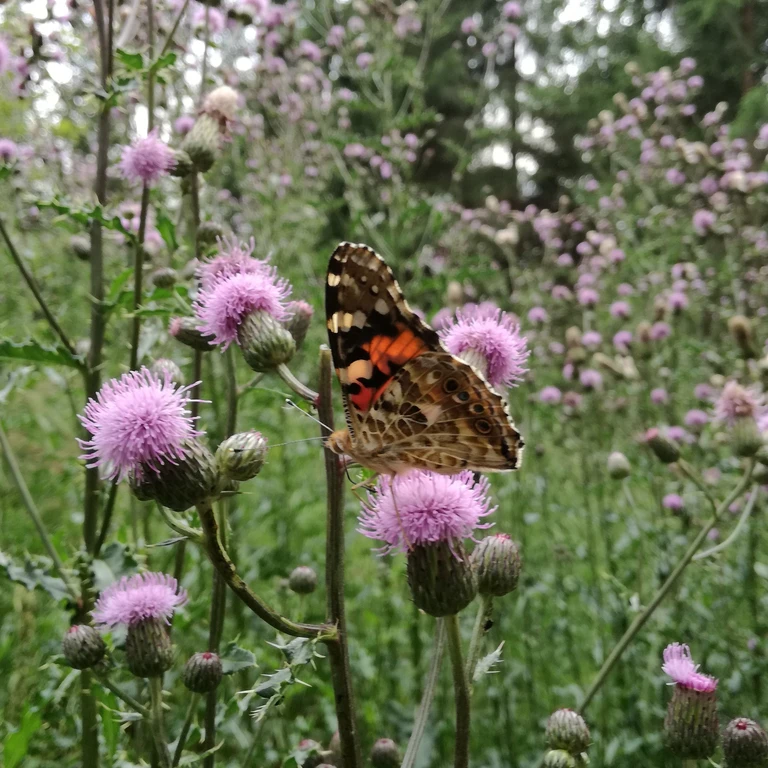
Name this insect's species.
Vanessa cardui
